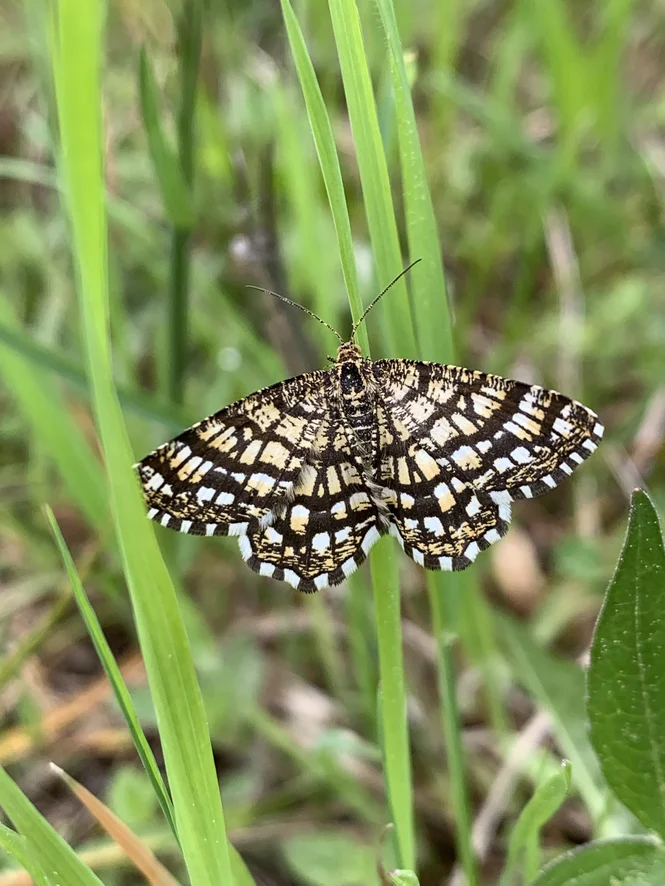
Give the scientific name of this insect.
Chiasmia clathrata
